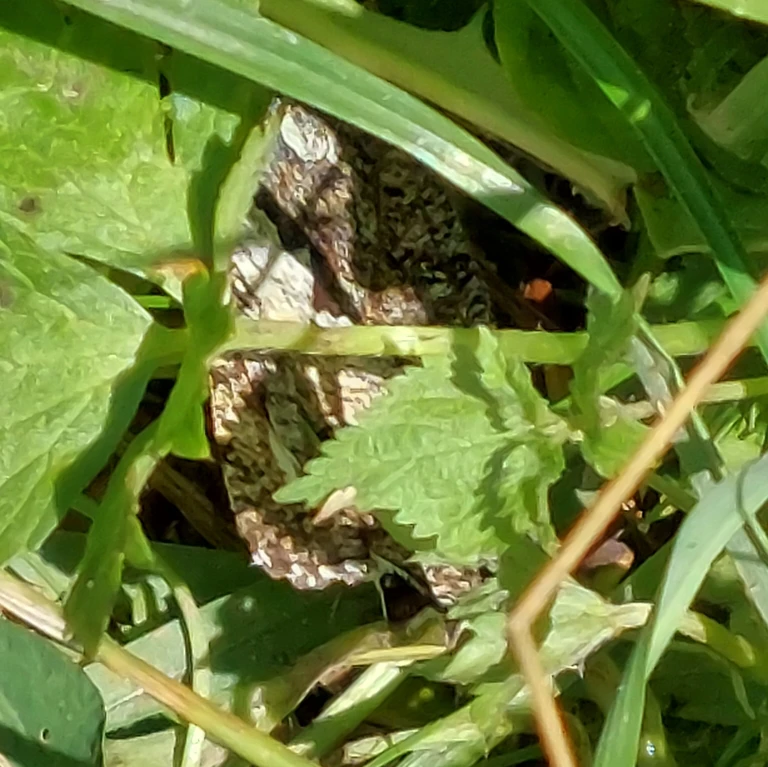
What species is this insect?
Brintesia circe
